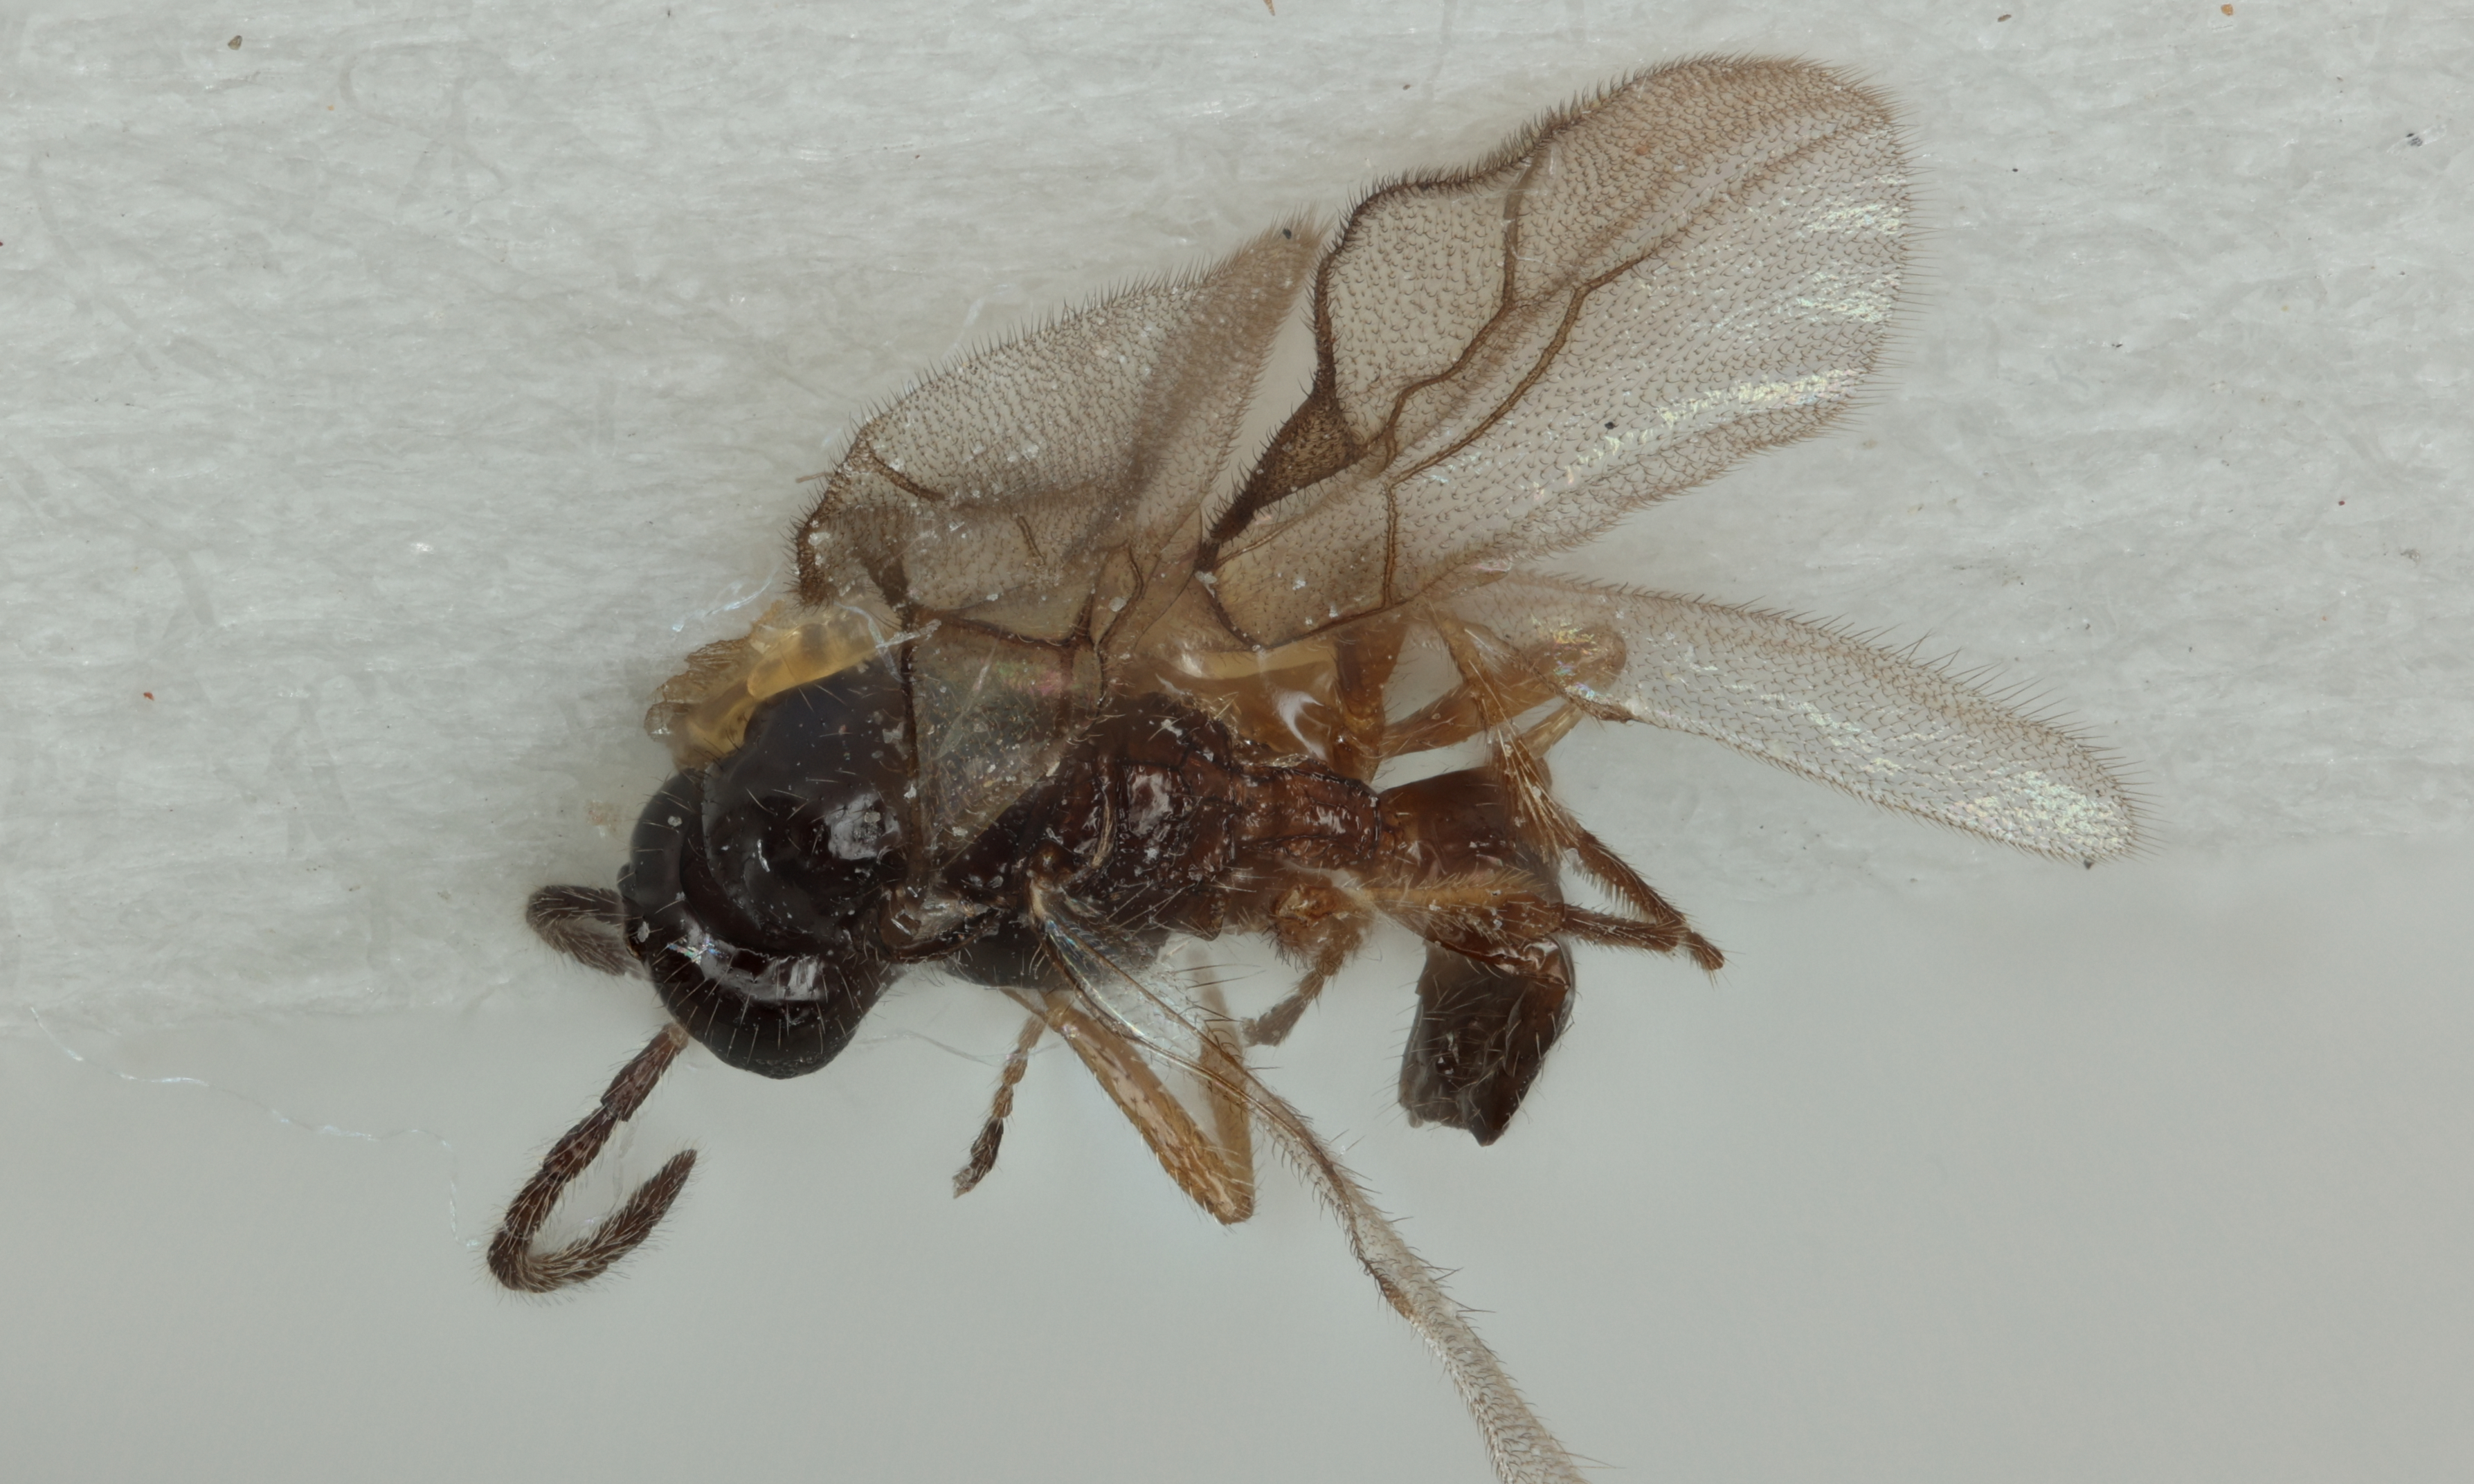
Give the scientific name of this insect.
Ephedrus clavicornis
